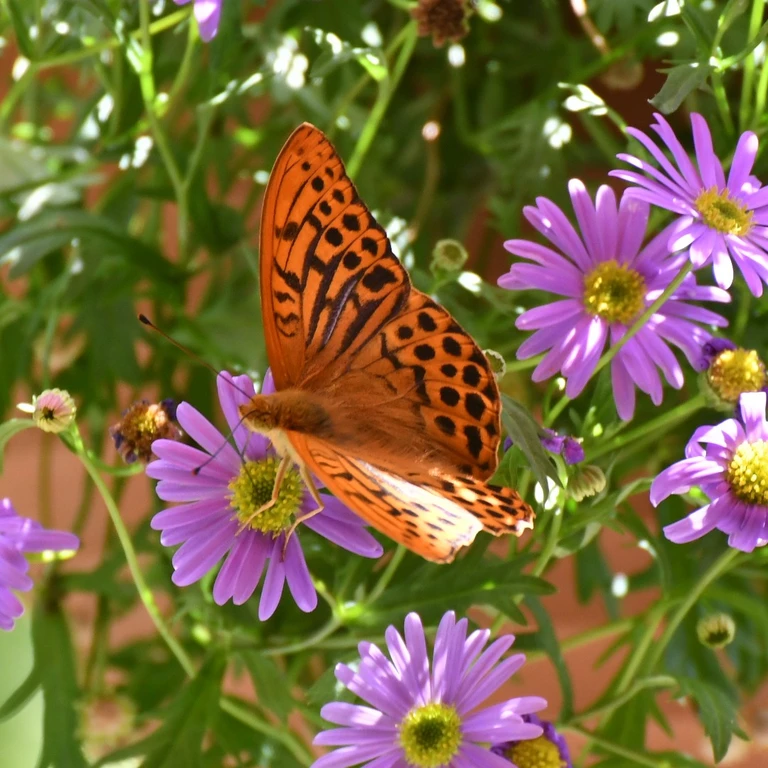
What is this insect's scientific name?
Argynnis paphia
